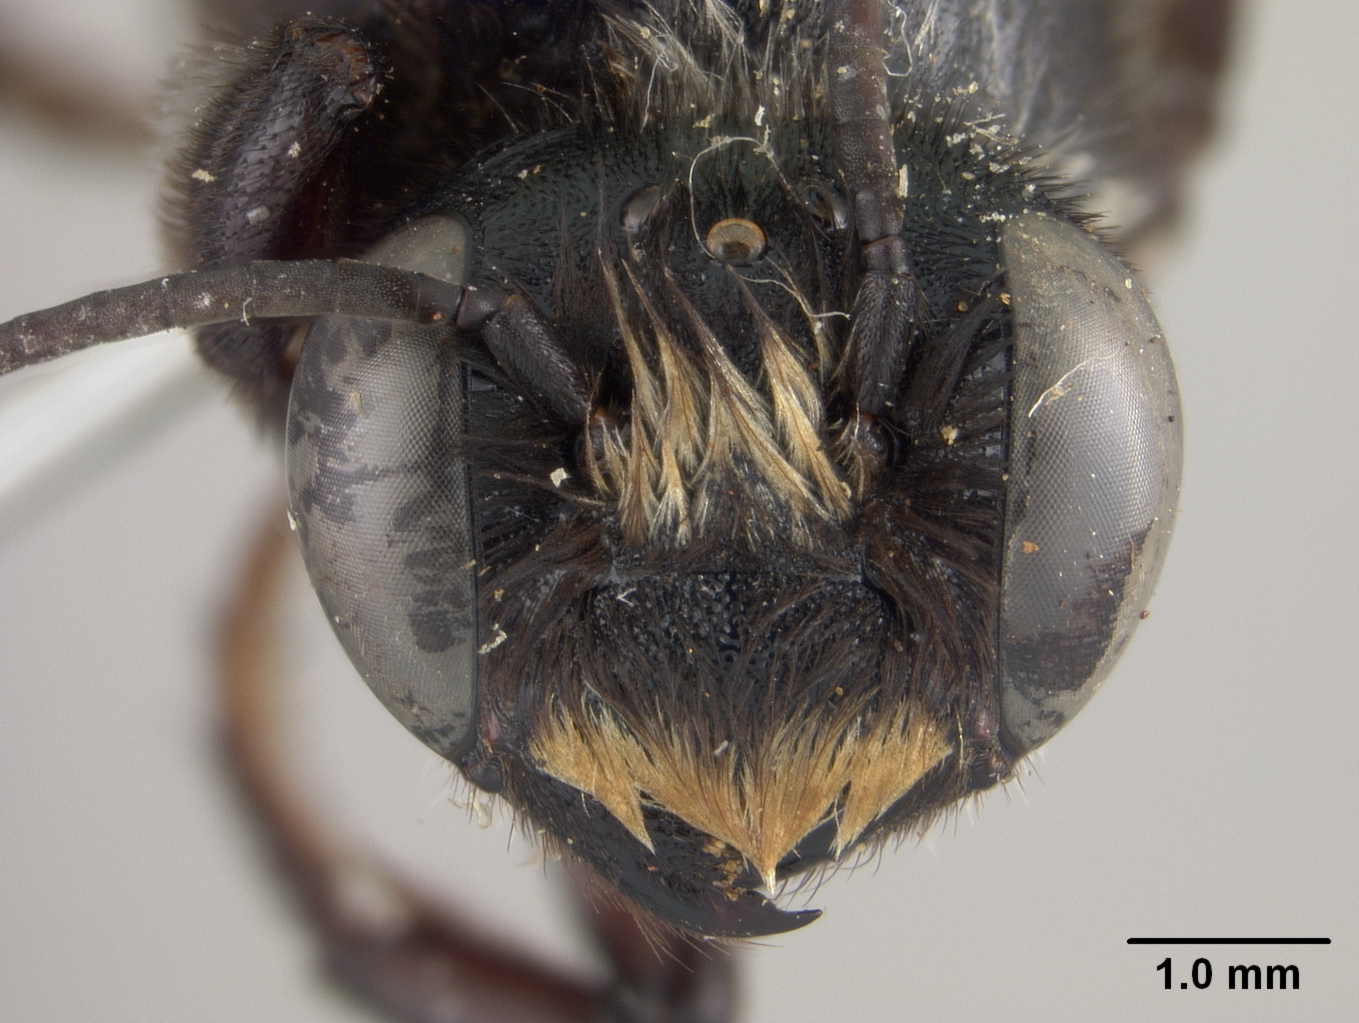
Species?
Megachile lachesis
